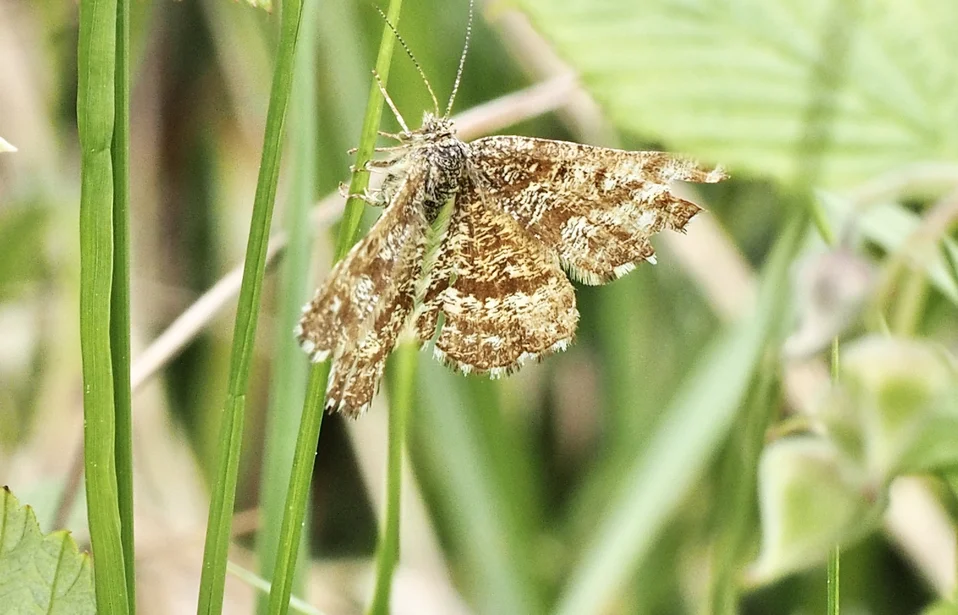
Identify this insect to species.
Ematurga atomaria
